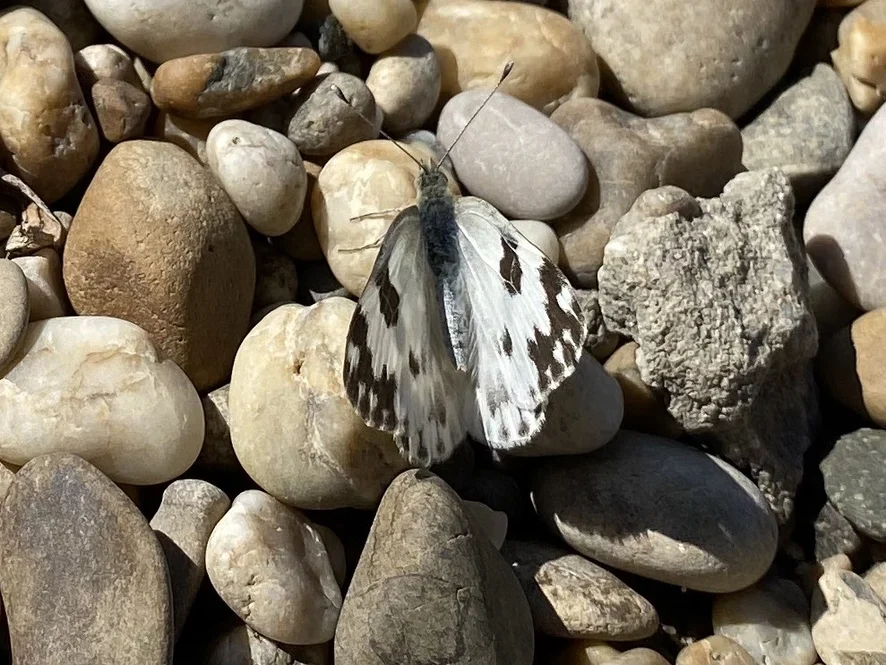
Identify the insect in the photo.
Pontia edusa
